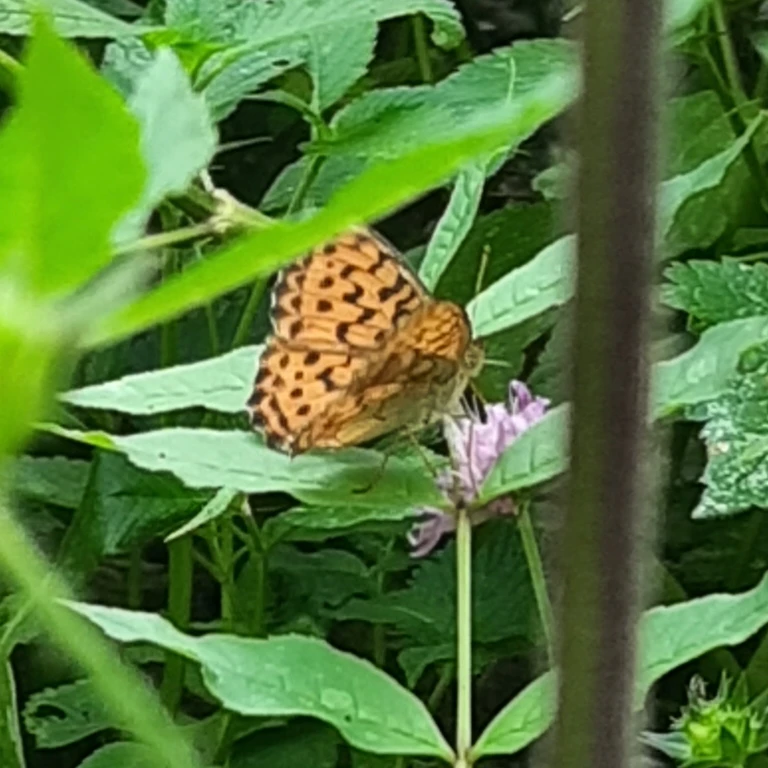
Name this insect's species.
Brenthis daphne
